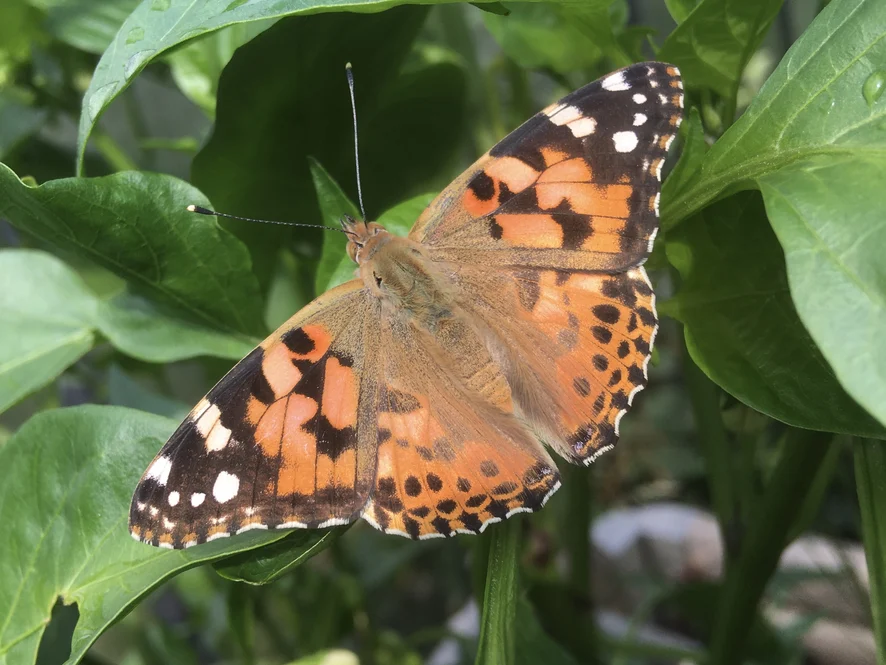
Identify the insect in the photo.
Vanessa cardui
